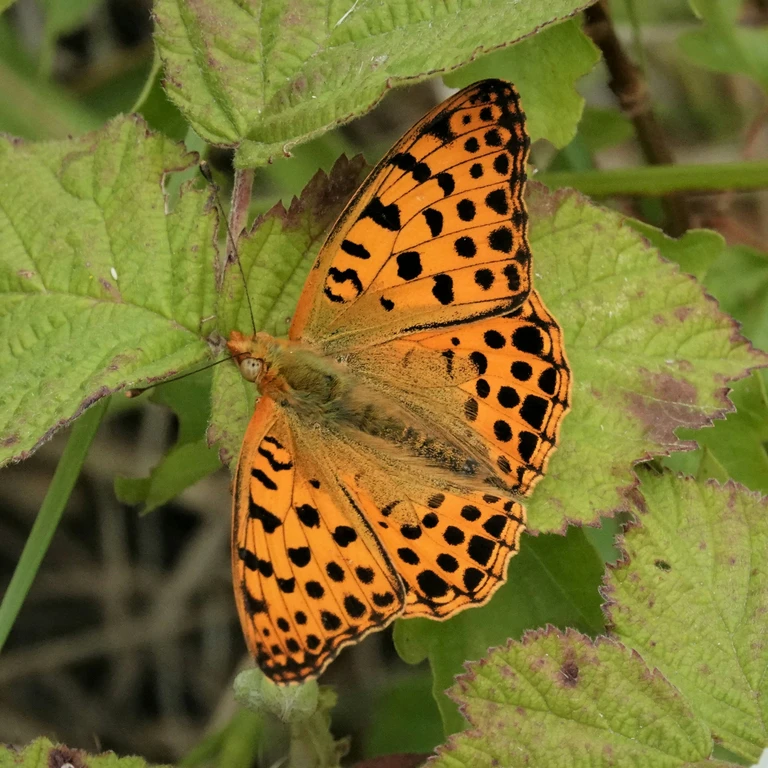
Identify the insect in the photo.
Issoria lathonia
